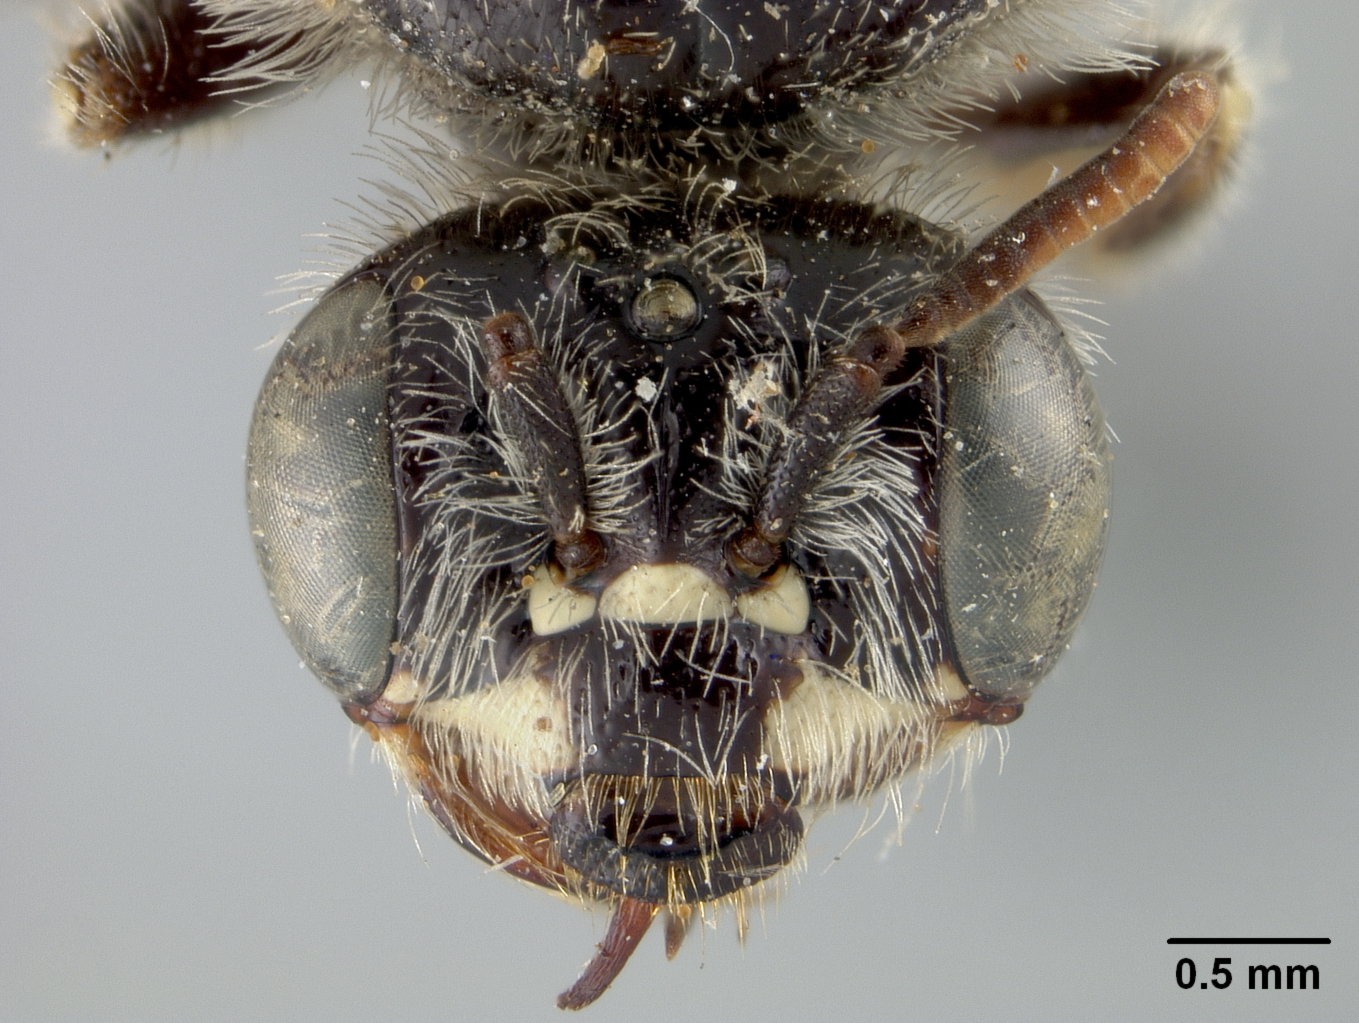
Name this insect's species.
Calliopsis semirufus
